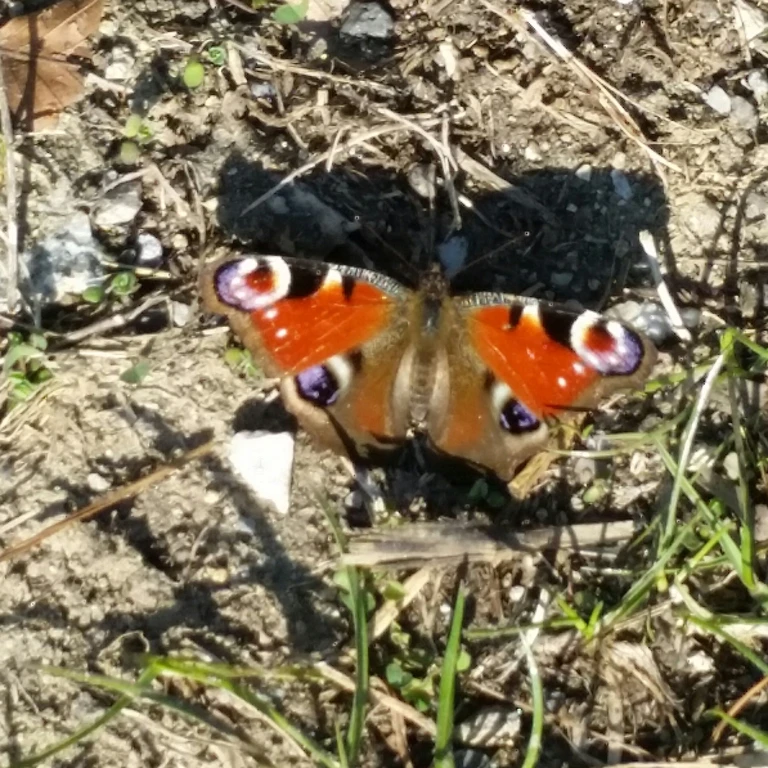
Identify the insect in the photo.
Aglais io
